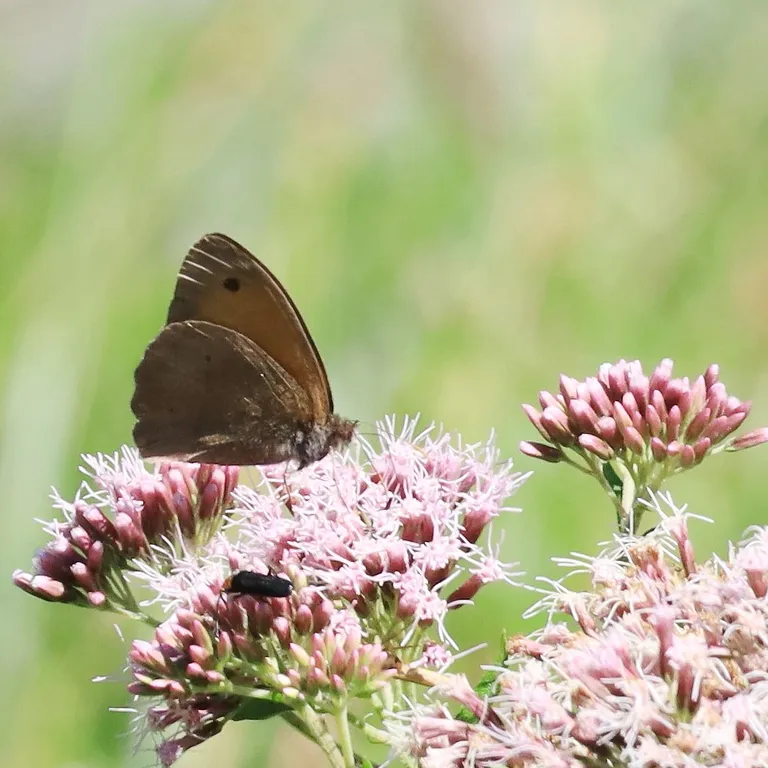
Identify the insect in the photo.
Maniola jurtina
